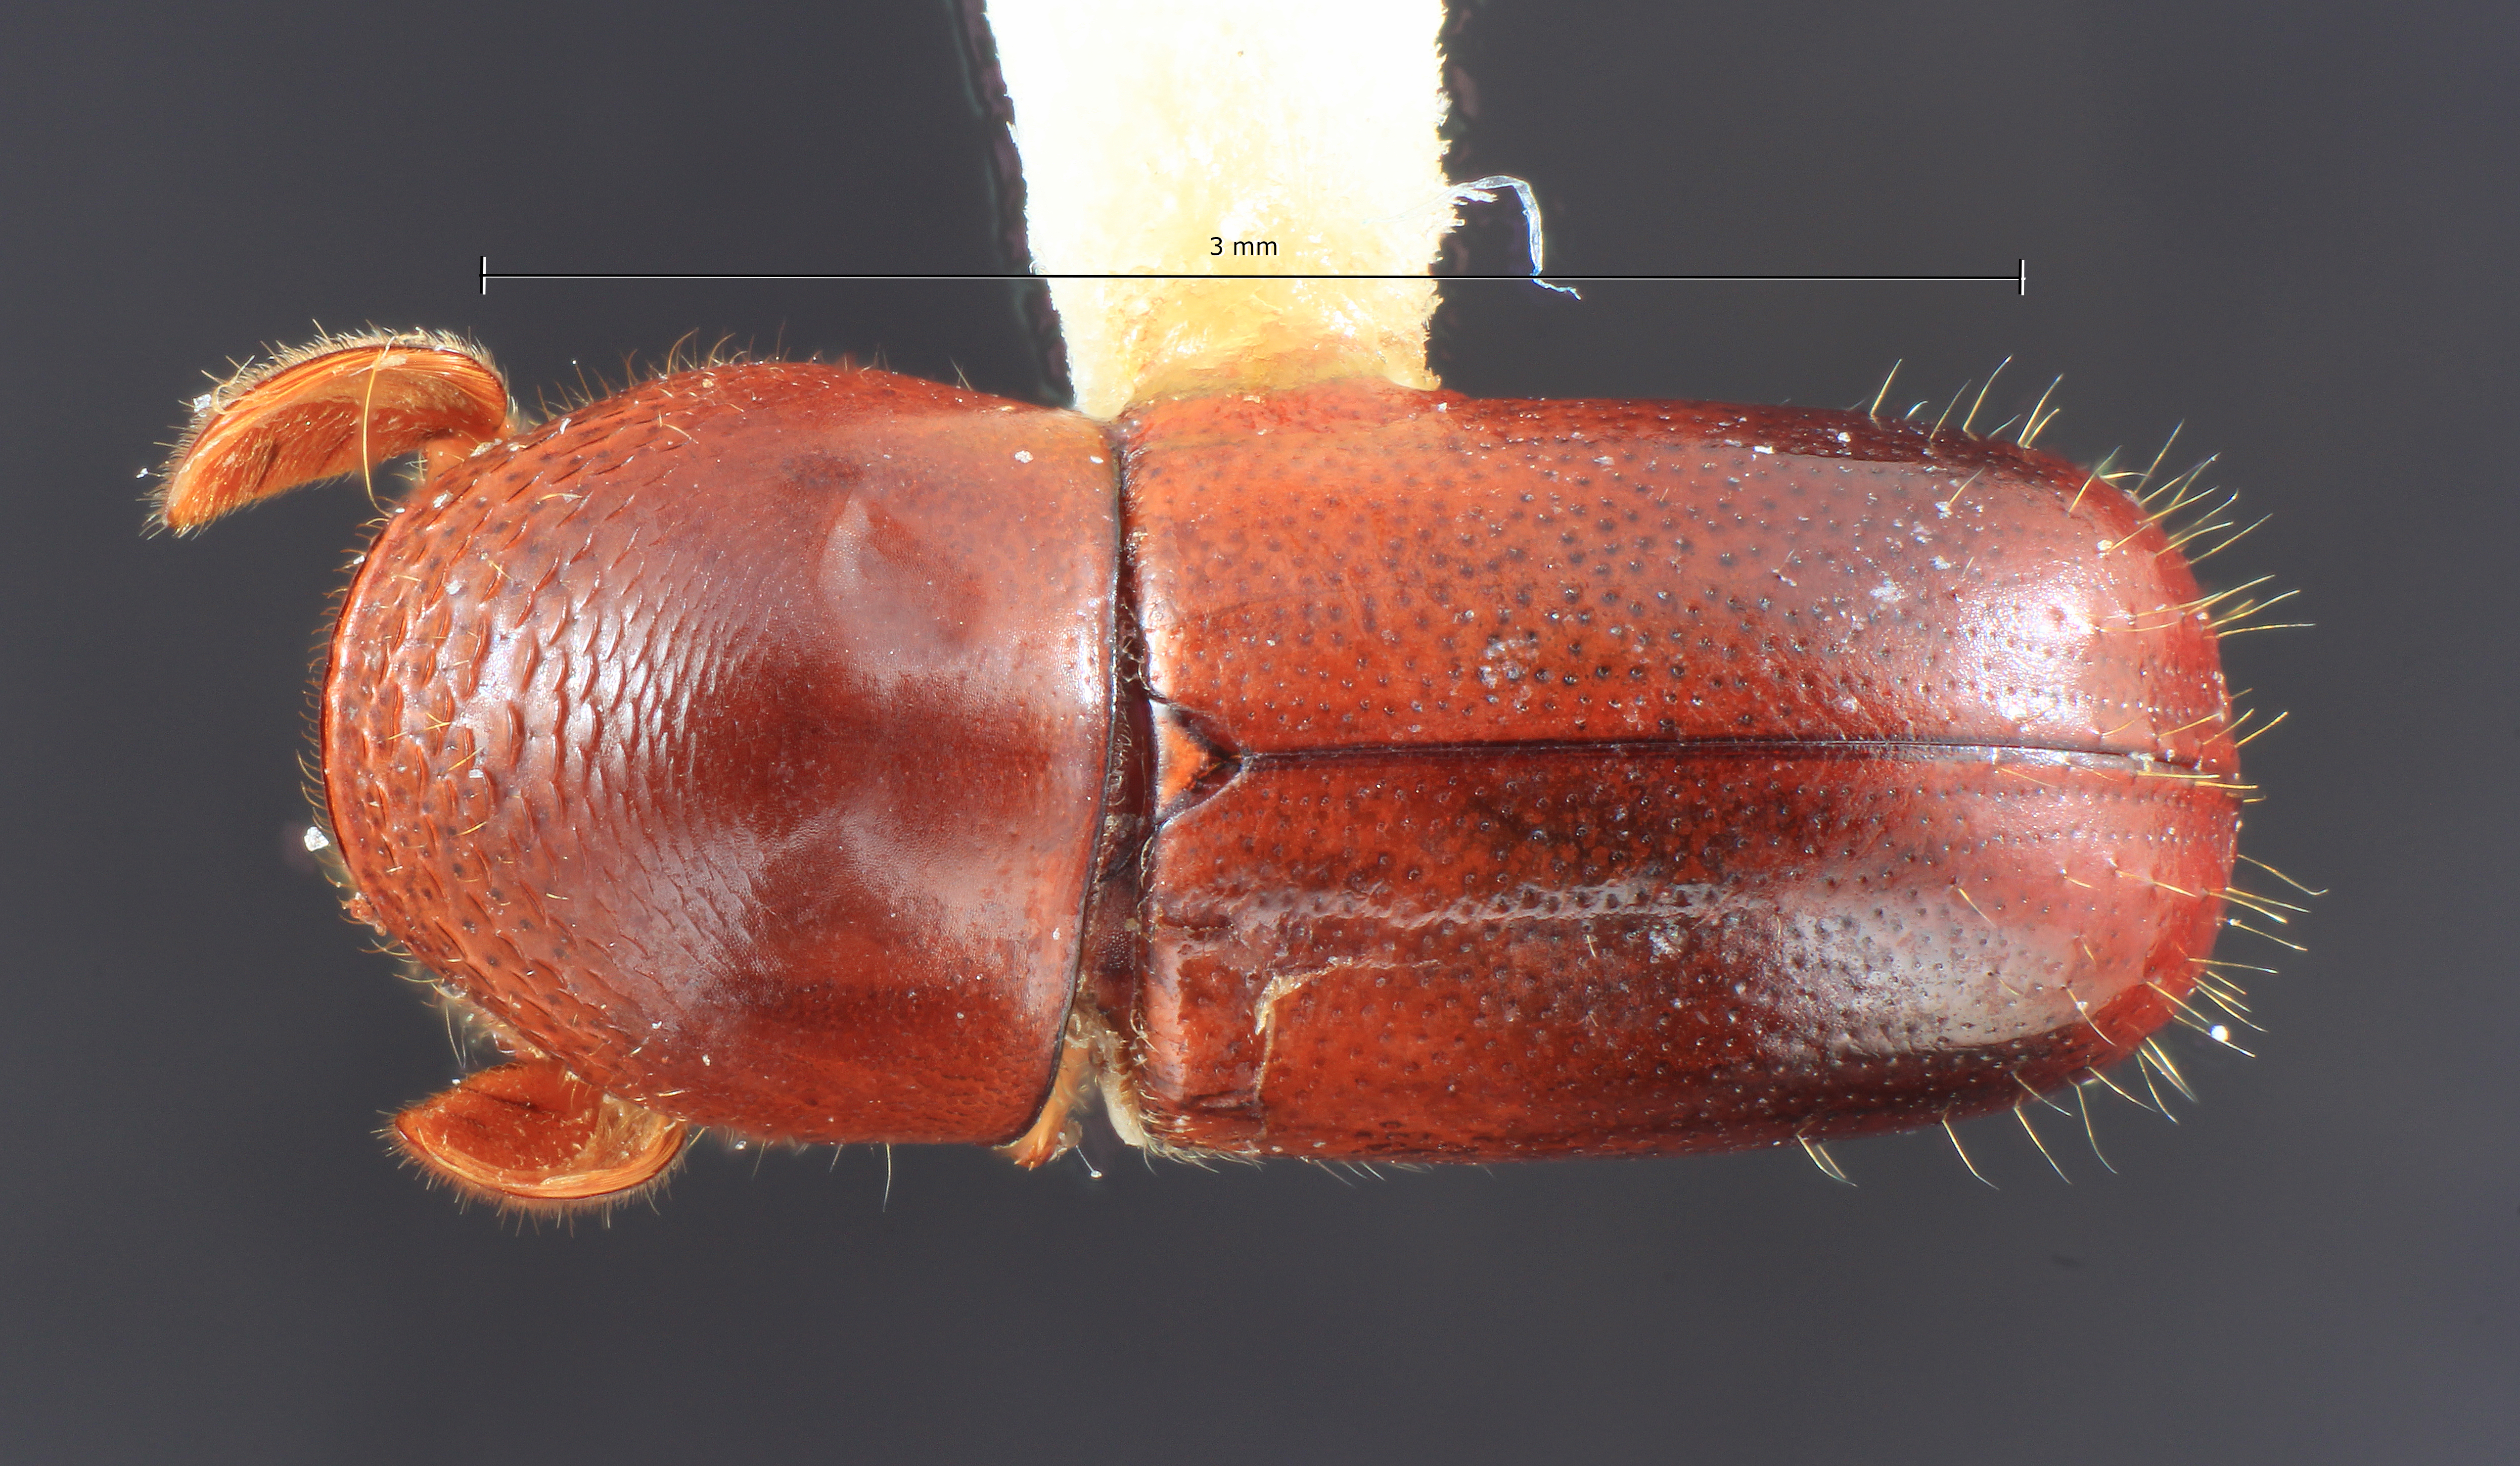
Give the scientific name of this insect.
Corthylus castaneus
